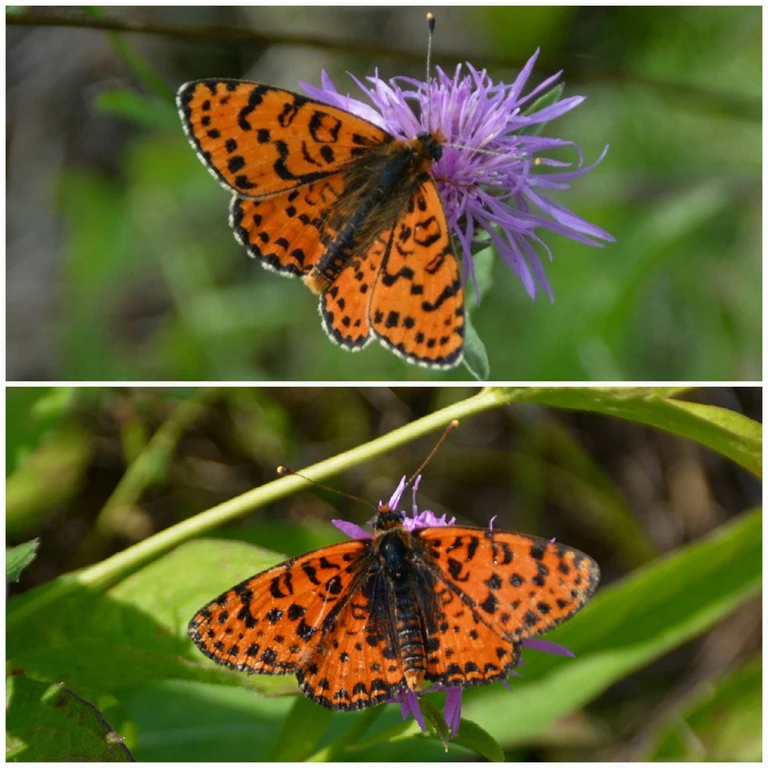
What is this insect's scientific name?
Melitaea didyma
